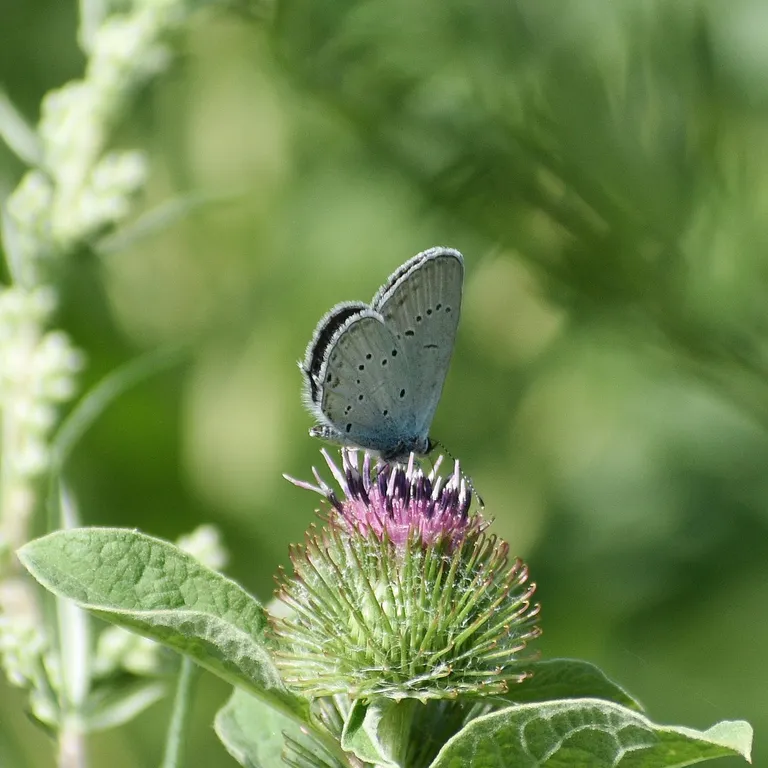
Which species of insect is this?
Cupido decolorata (also Elkalyce decolorata)
